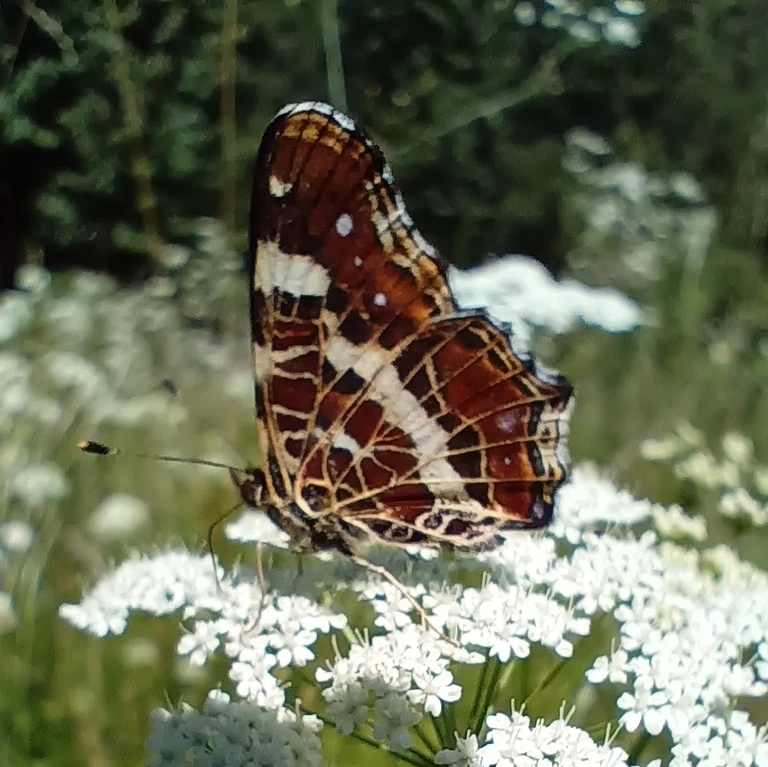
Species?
Araschnia levana
